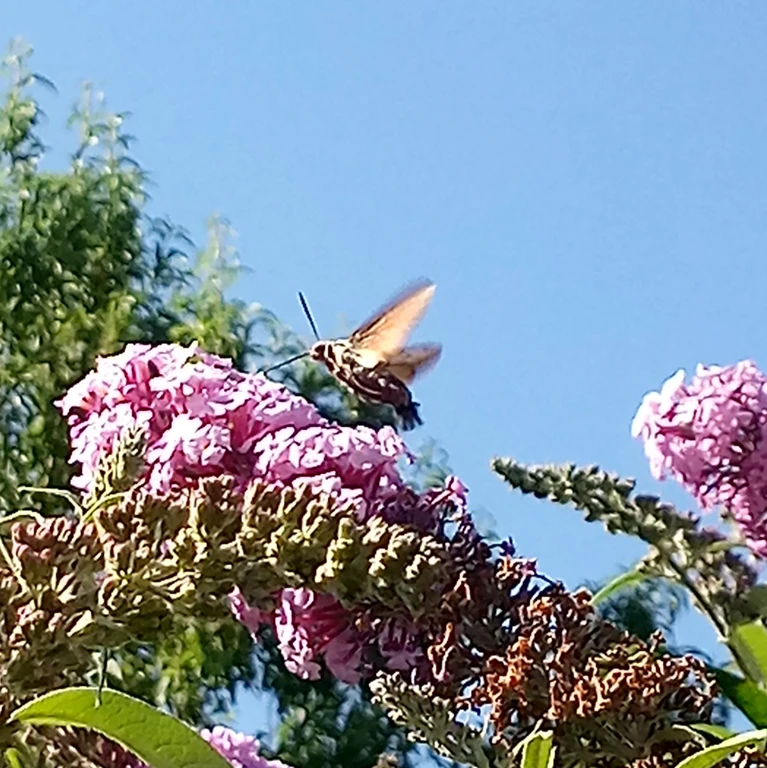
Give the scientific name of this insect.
Macroglossum stellatarum
